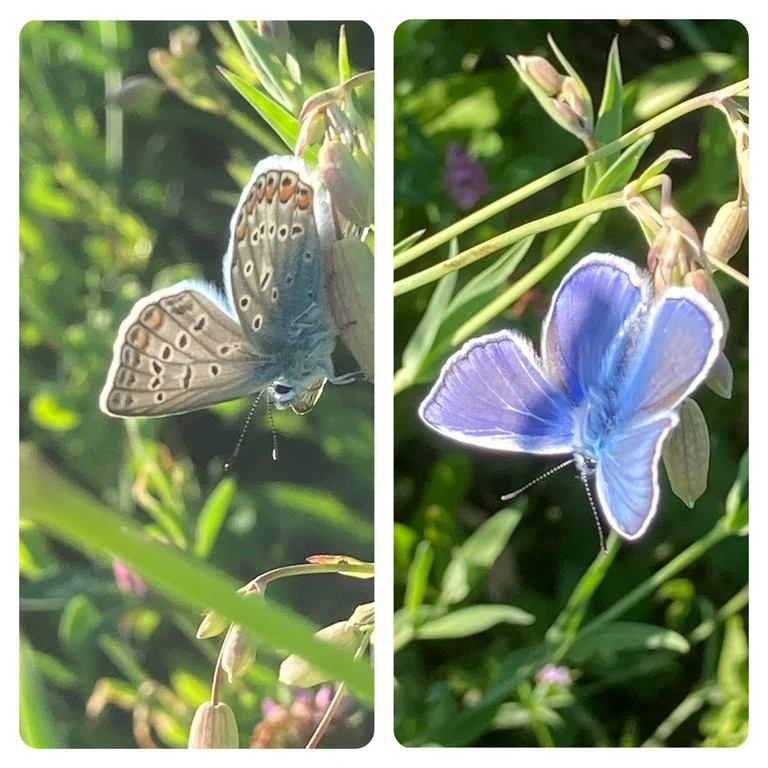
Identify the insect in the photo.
Polyommatus icarus
